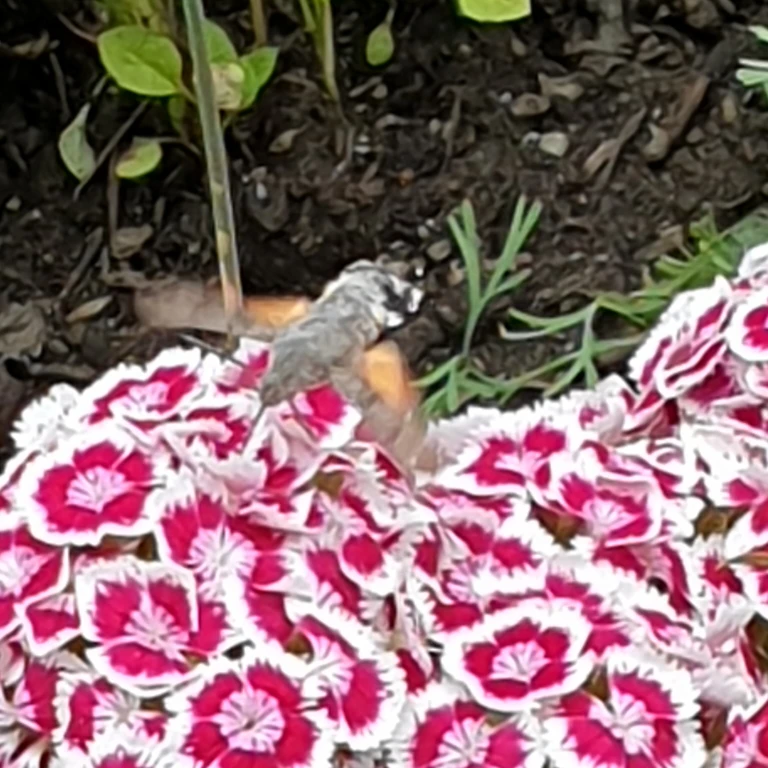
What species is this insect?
Macroglossum stellatarum
